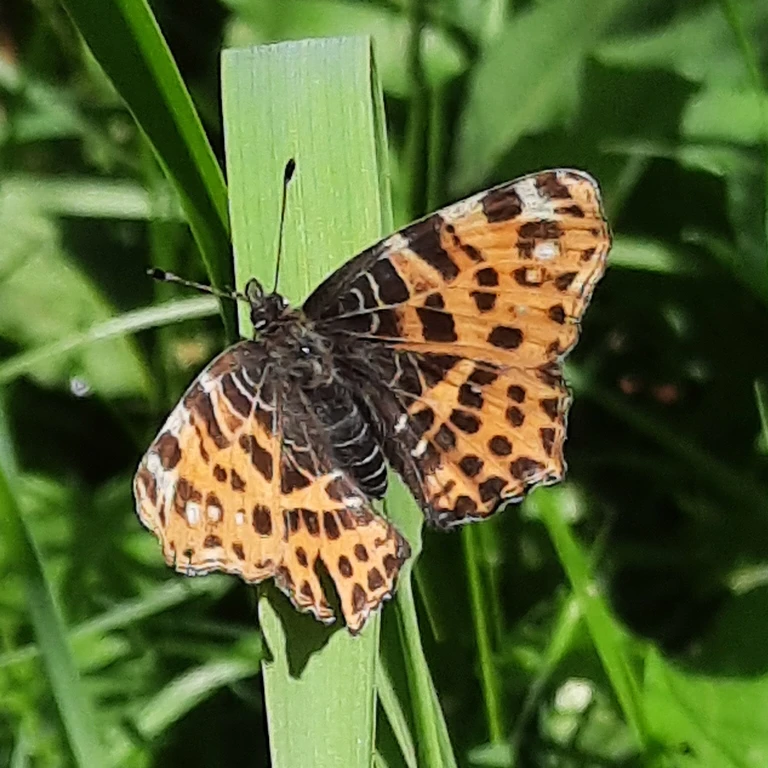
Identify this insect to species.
Araschnia levana
